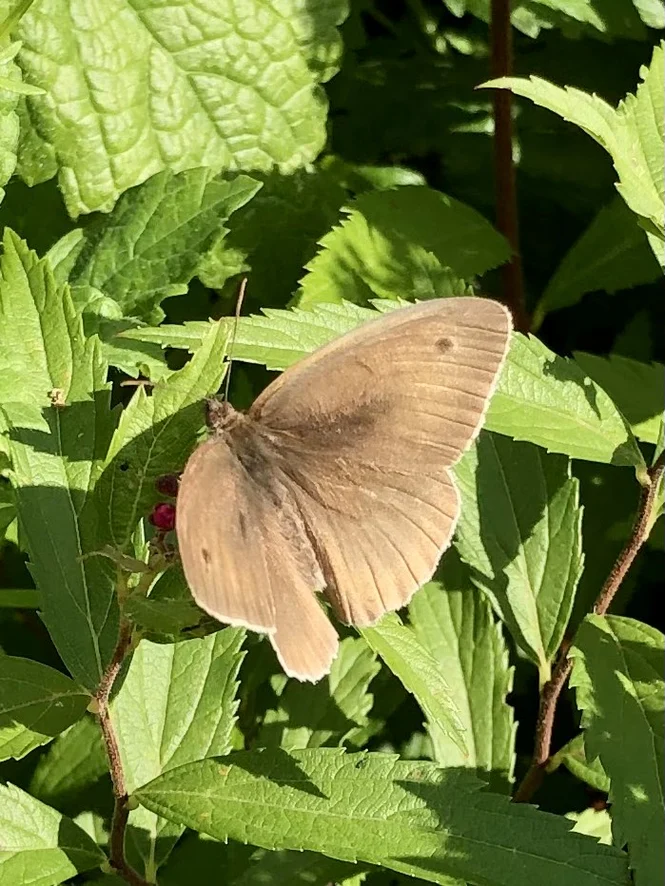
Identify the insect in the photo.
Maniola jurtina
